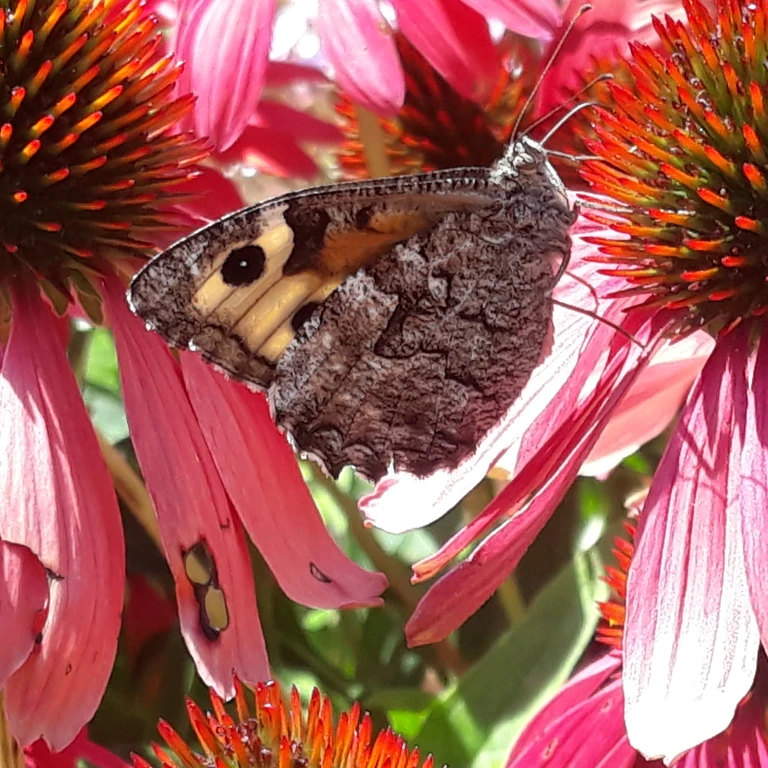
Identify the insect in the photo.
Hipparchia semele
